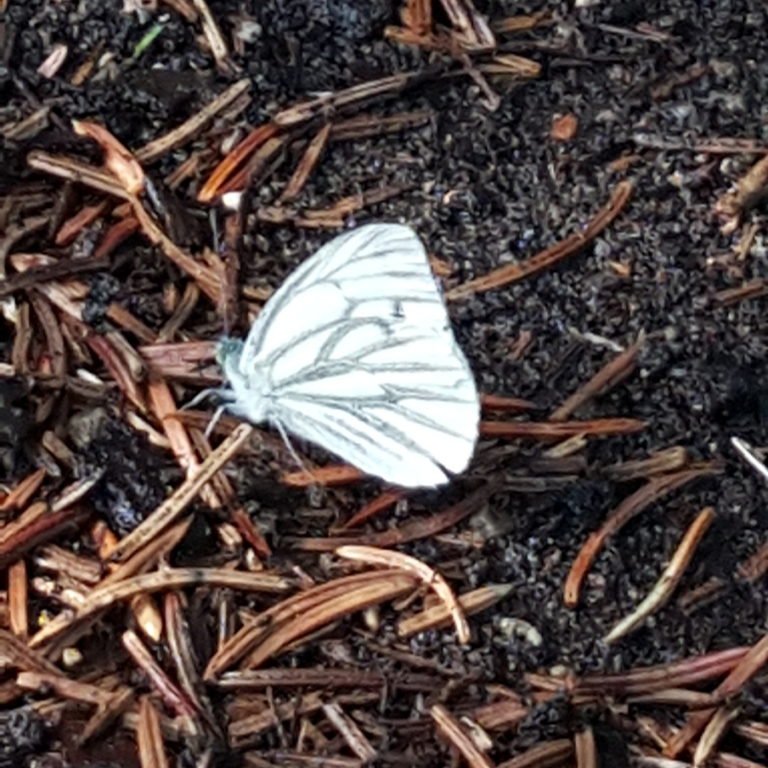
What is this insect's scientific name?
Pieris napi
